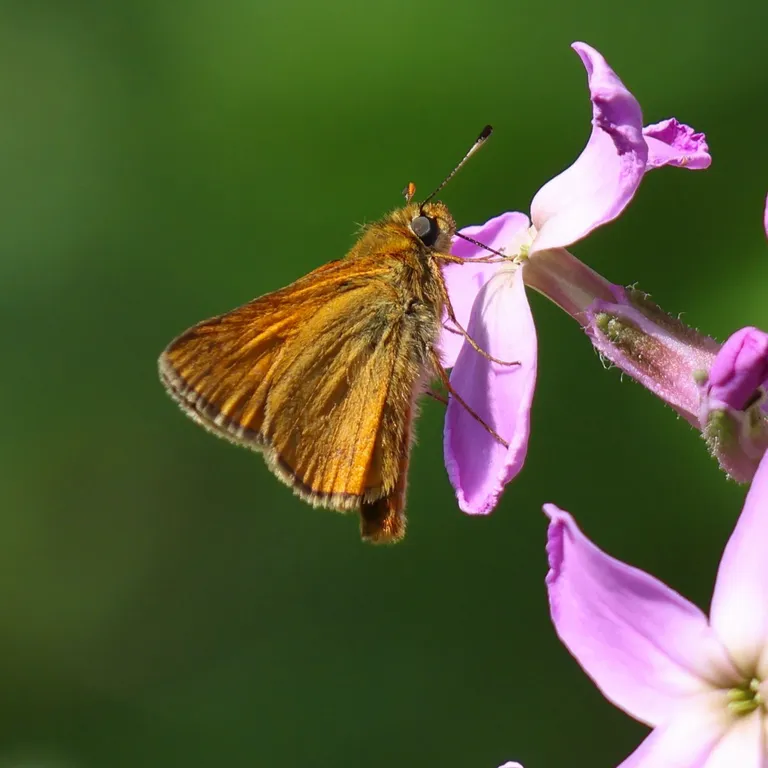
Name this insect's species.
Ochlodes sylvanus (also Ochlodes venata)
